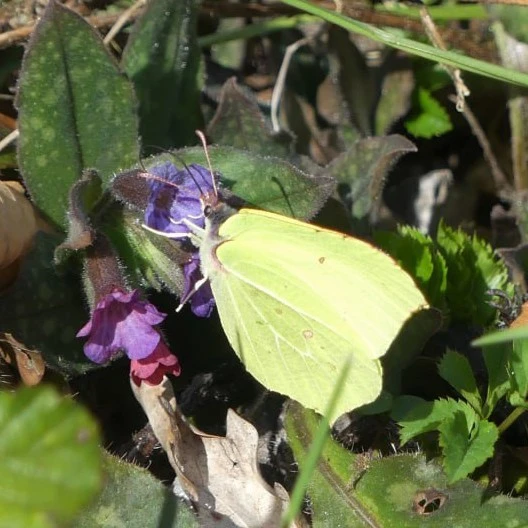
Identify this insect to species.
Gonepteryx rhamni
